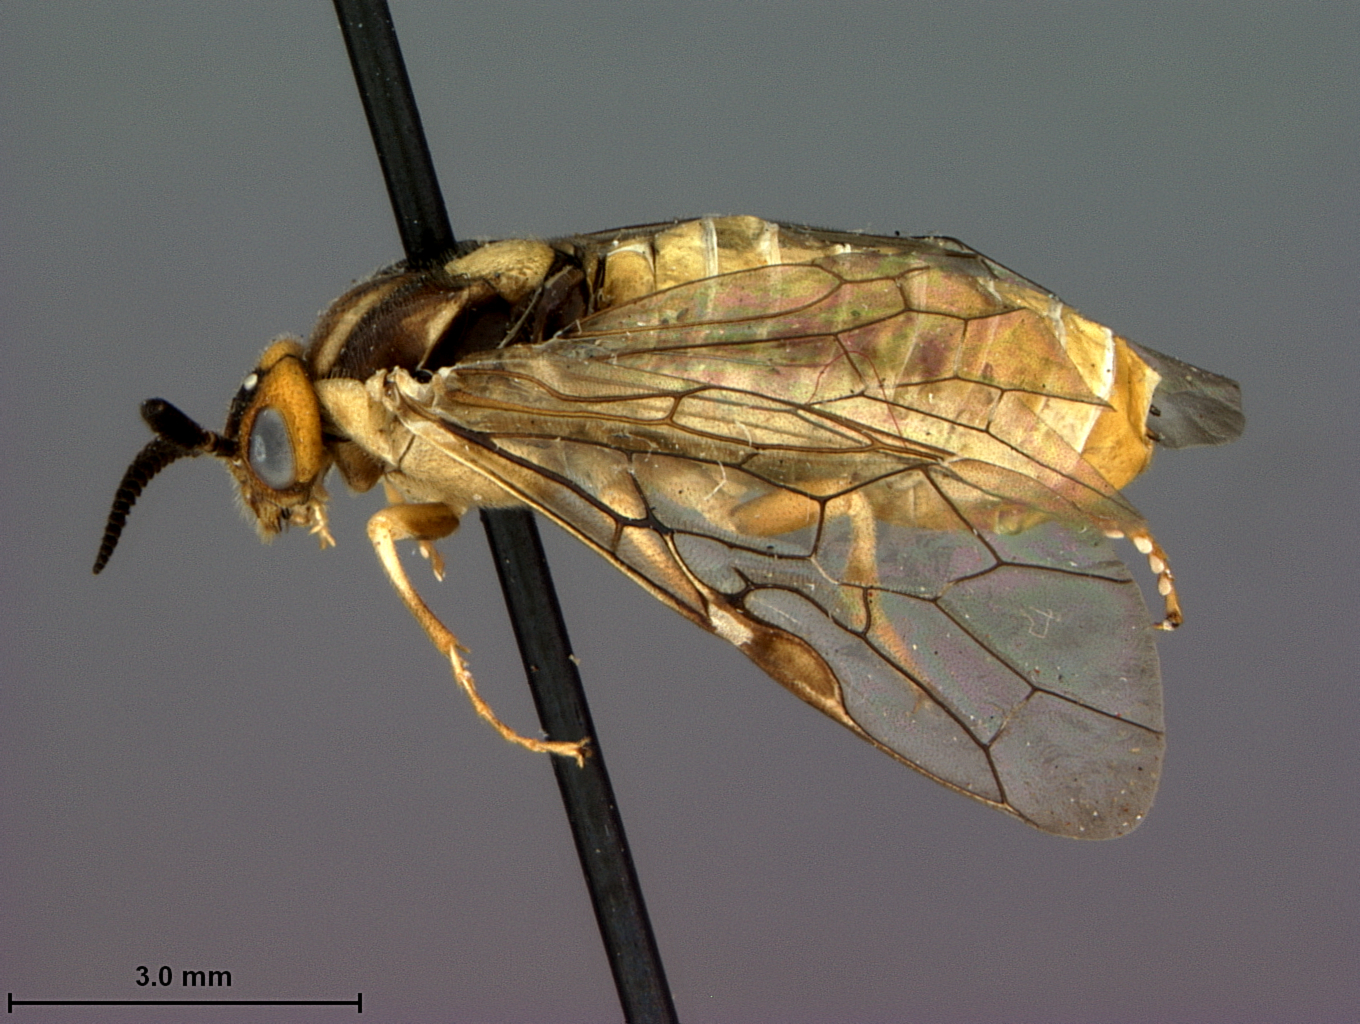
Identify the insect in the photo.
Neodiprion banksianae
